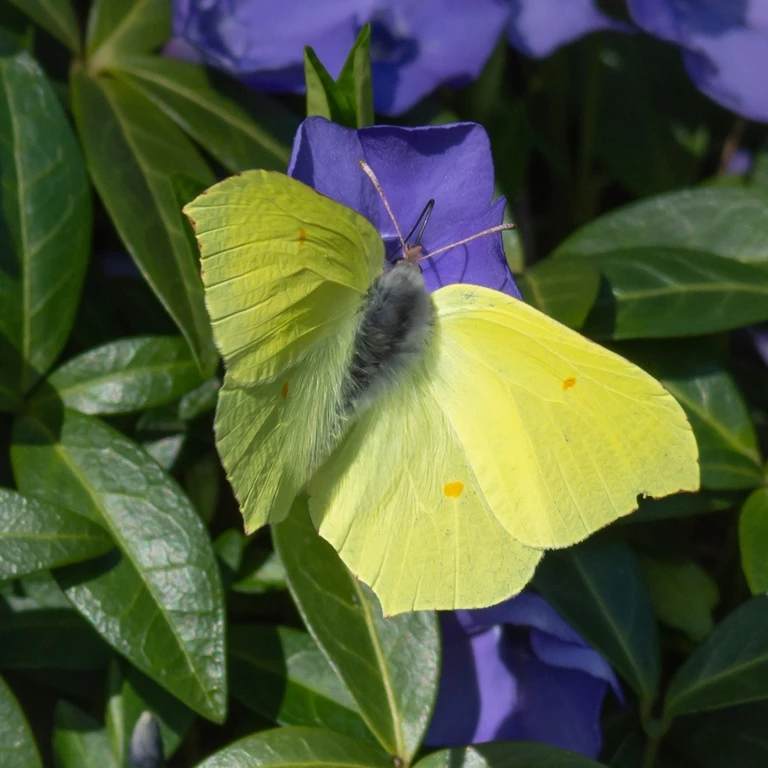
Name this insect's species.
Gonepteryx rhamni
